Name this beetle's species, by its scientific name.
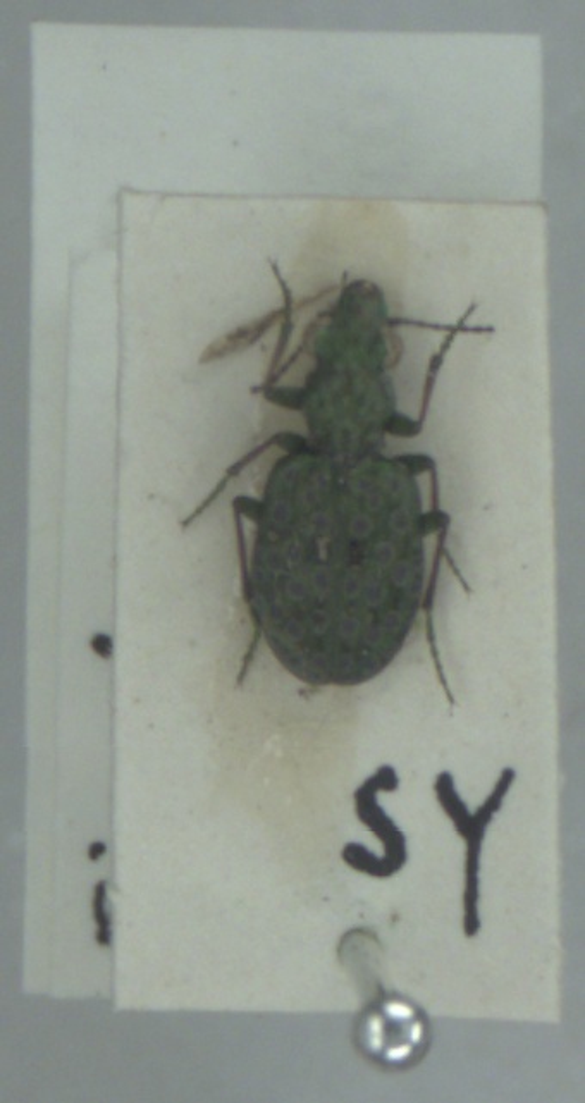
Elaphrus riparius
